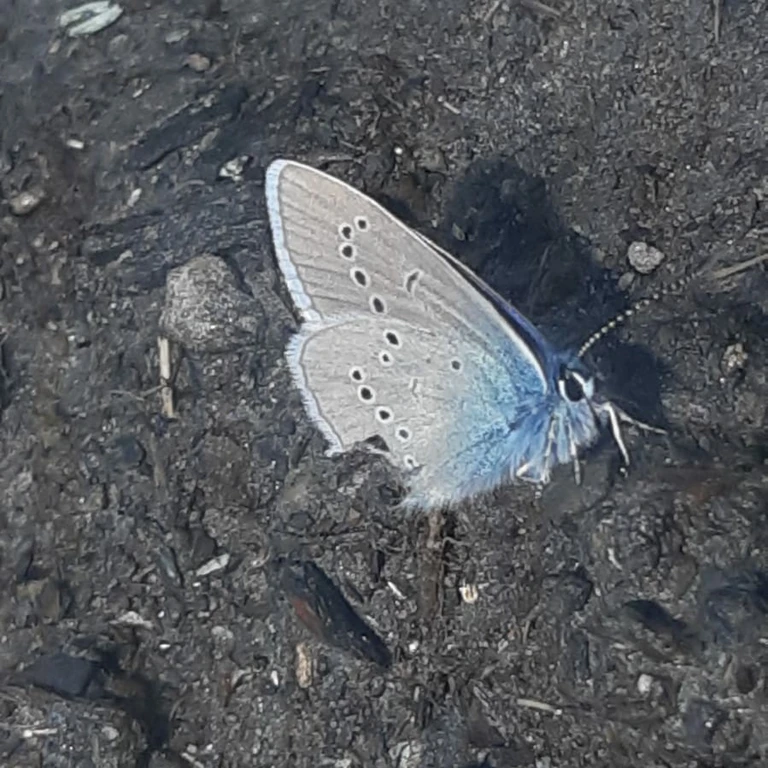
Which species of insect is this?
Cyaniris semiargus
